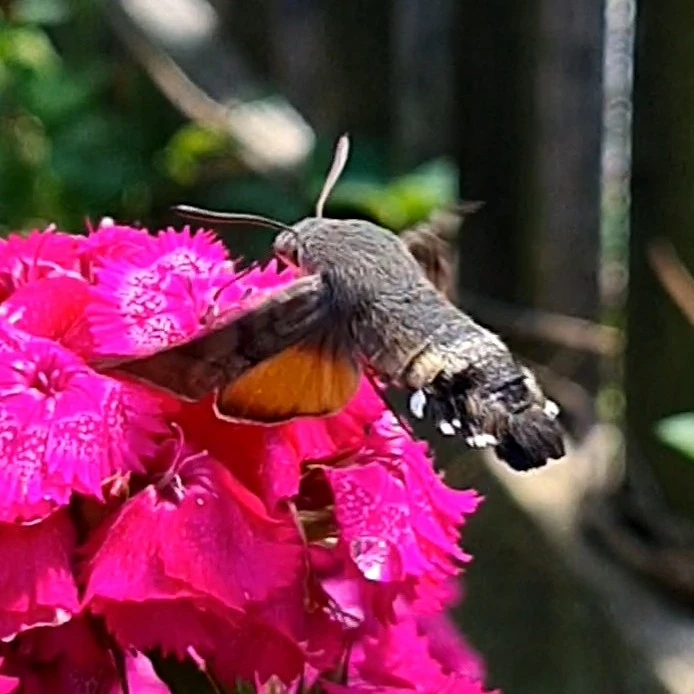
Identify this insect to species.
Macroglossum stellatarum
